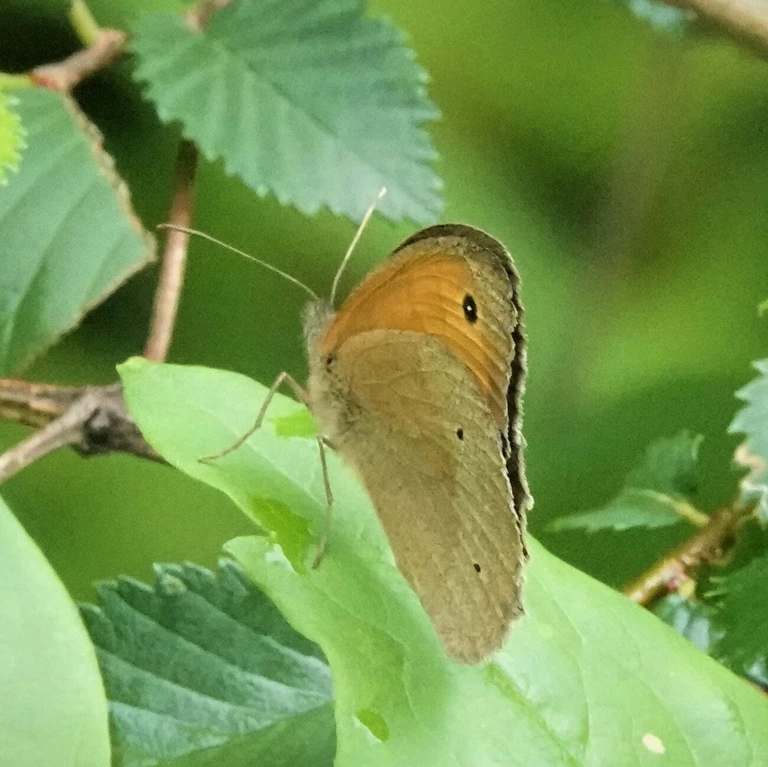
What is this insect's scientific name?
Maniola jurtina
